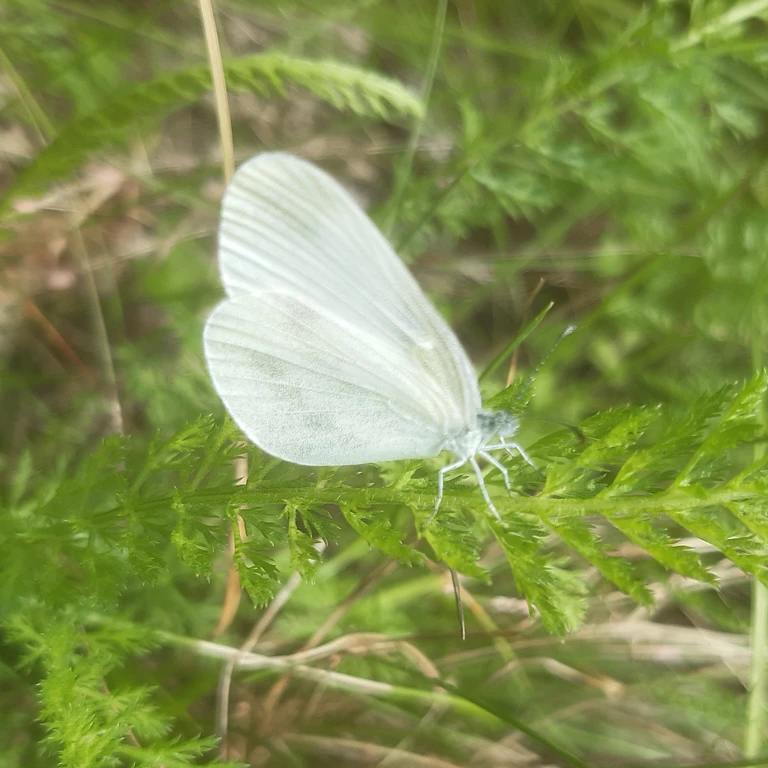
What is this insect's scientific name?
Leptidea sinapis/juvernica
